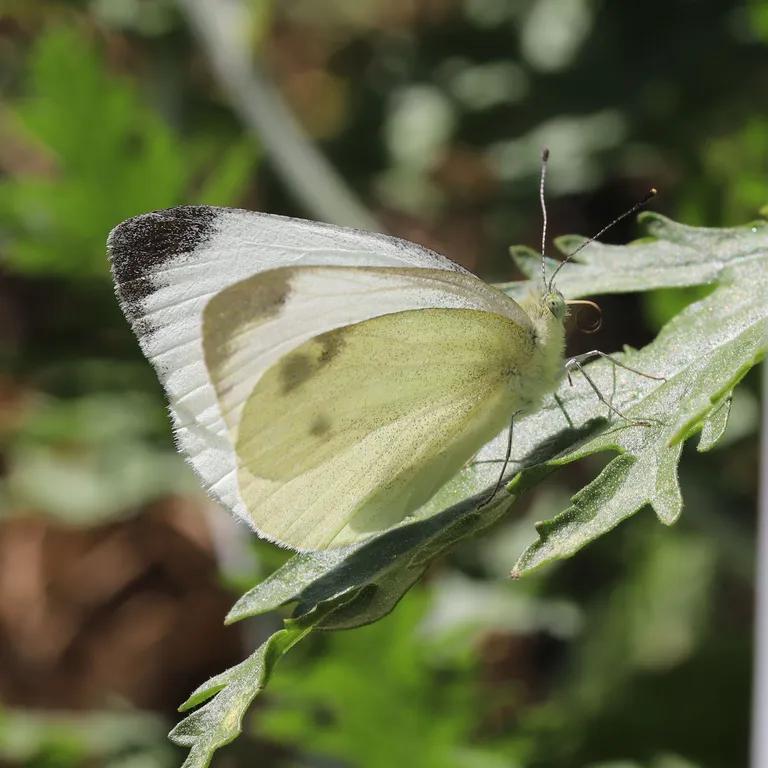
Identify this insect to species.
Pieris mannii
